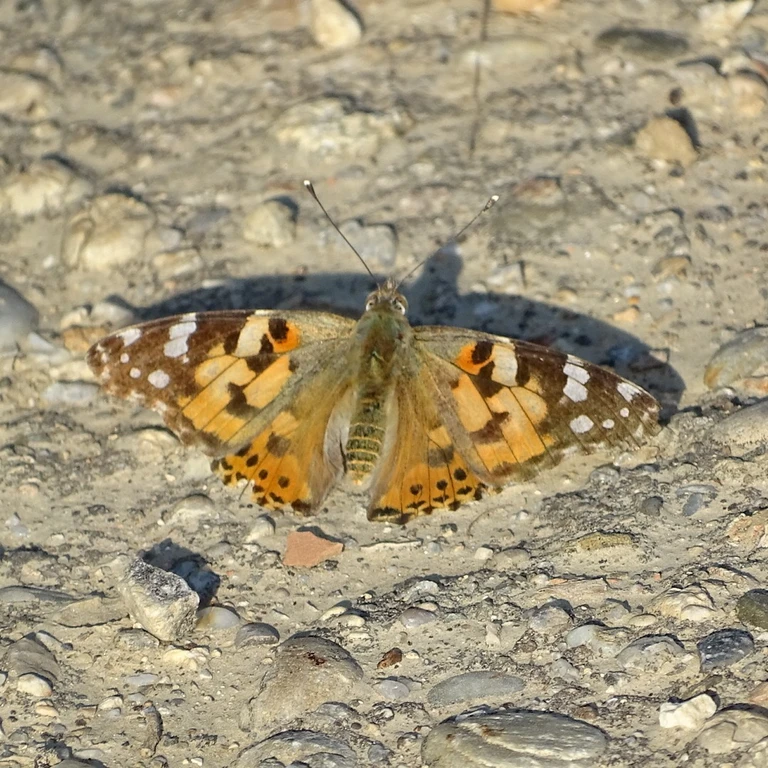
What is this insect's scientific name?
Vanessa cardui
